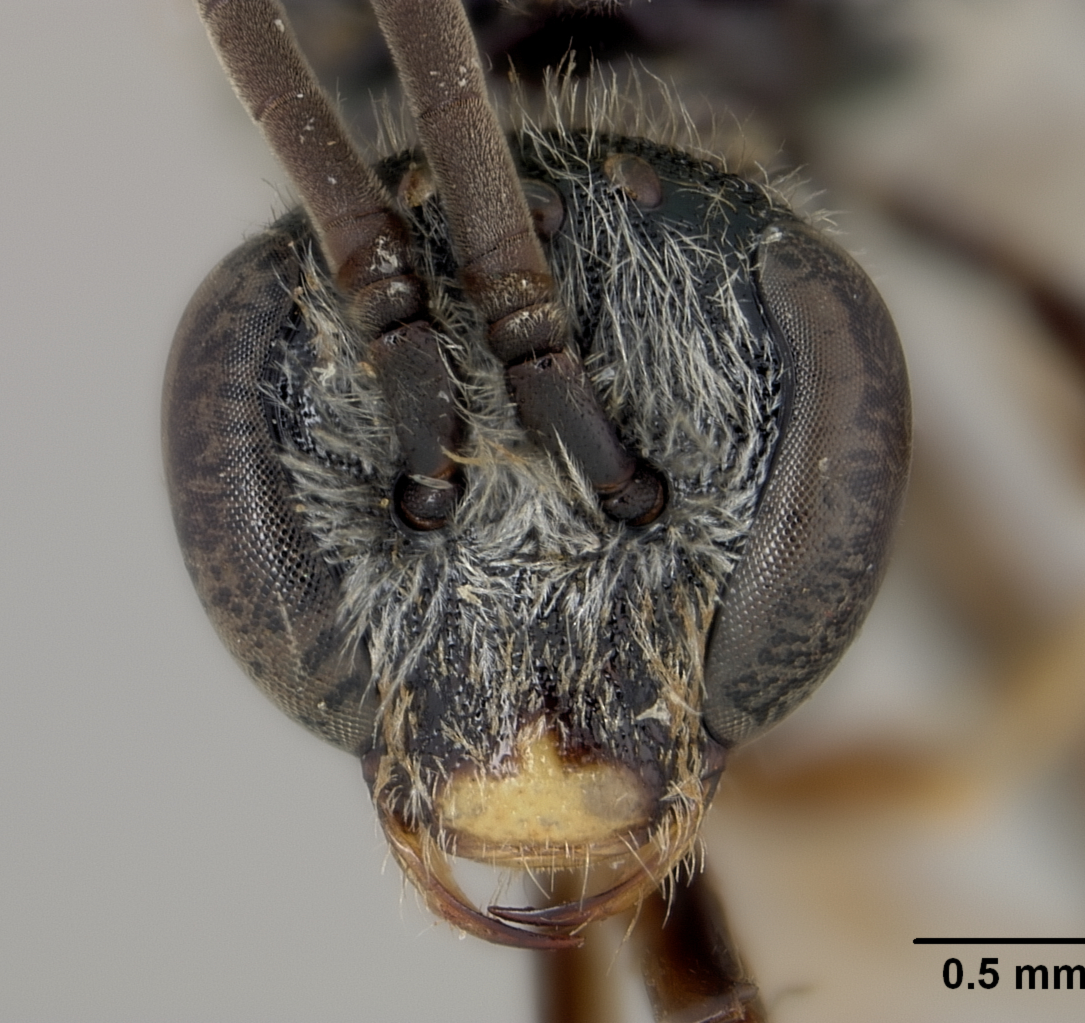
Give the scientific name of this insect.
Halictus shishkini
